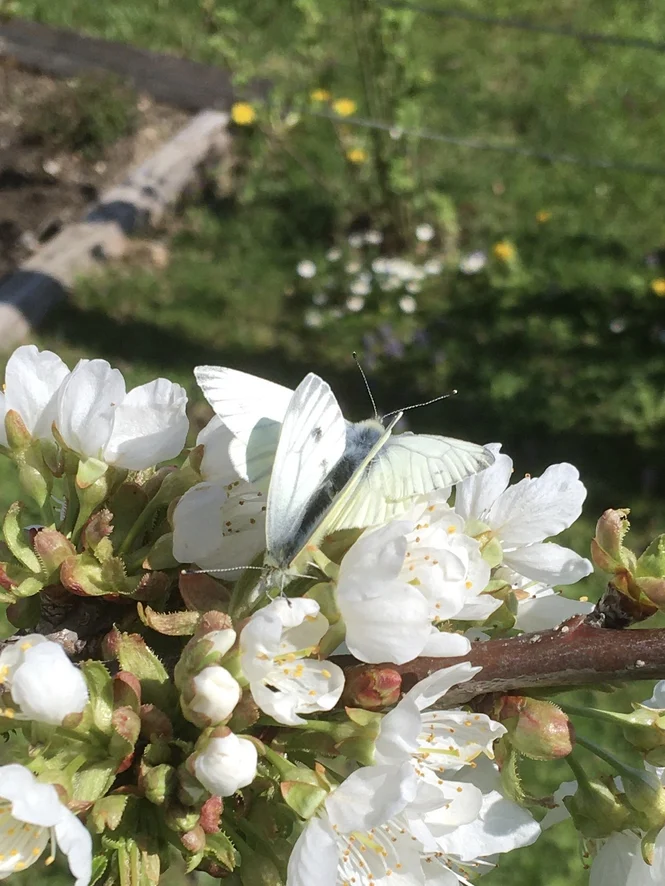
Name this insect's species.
Pieris napi
